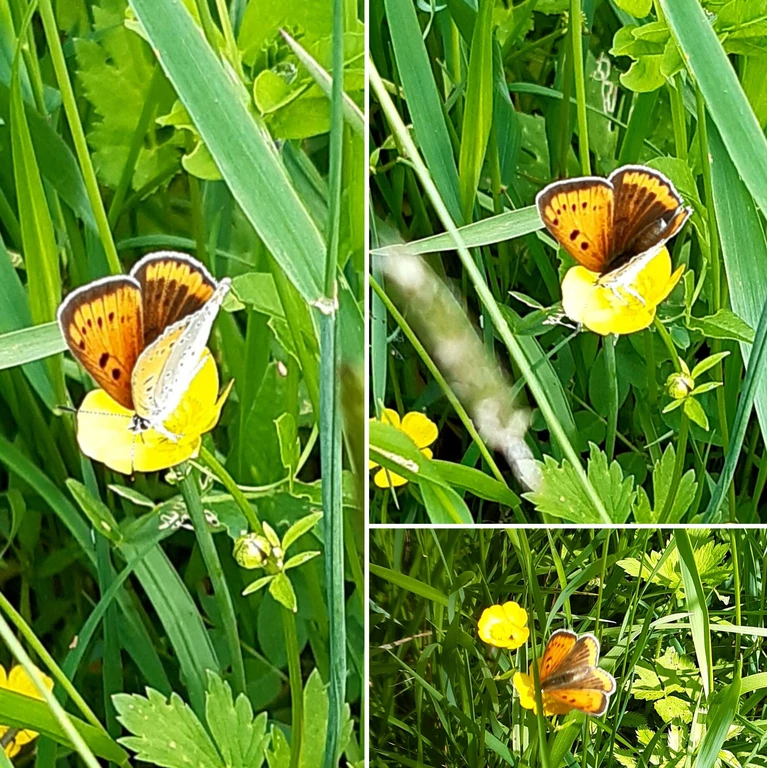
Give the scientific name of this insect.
Lycaena dispar
